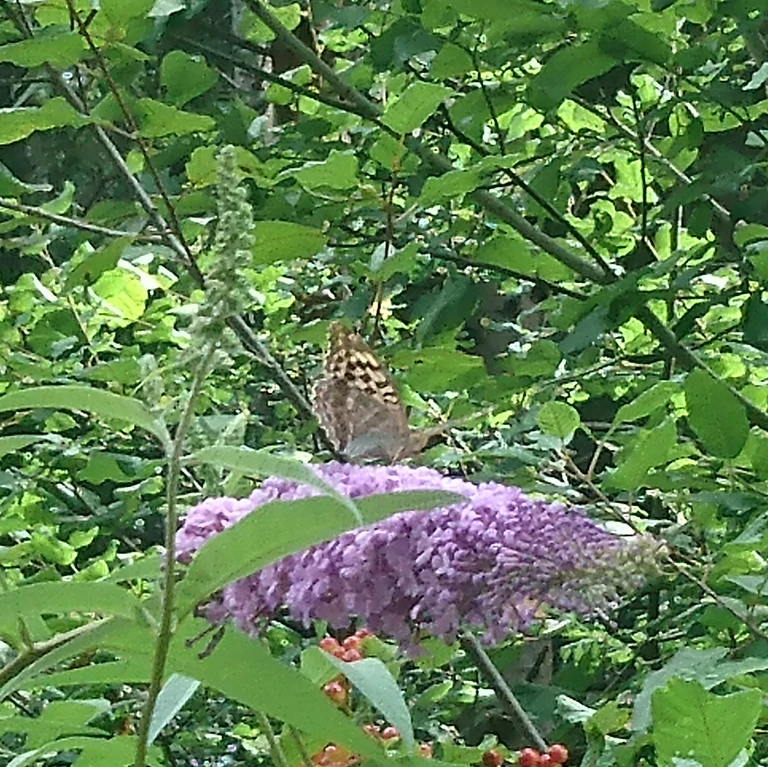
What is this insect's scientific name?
Argynnis paphia
